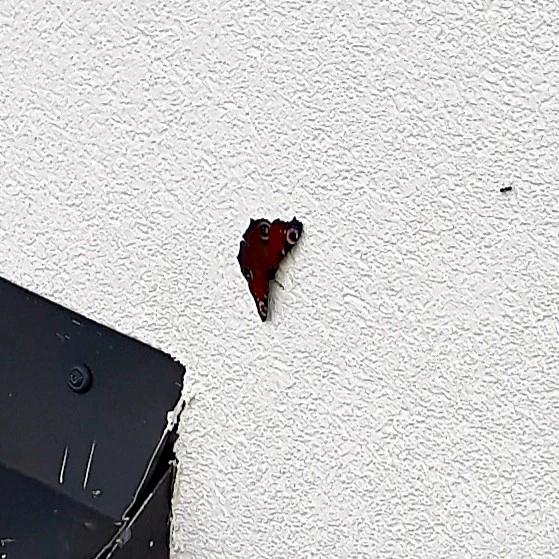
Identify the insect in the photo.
Aglais io
